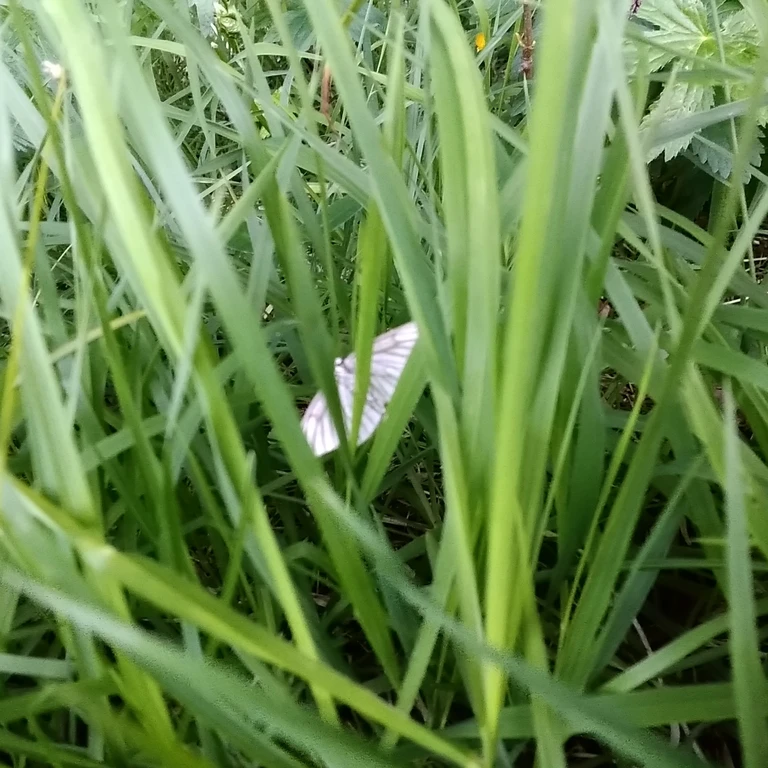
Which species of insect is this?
Siona lineata
